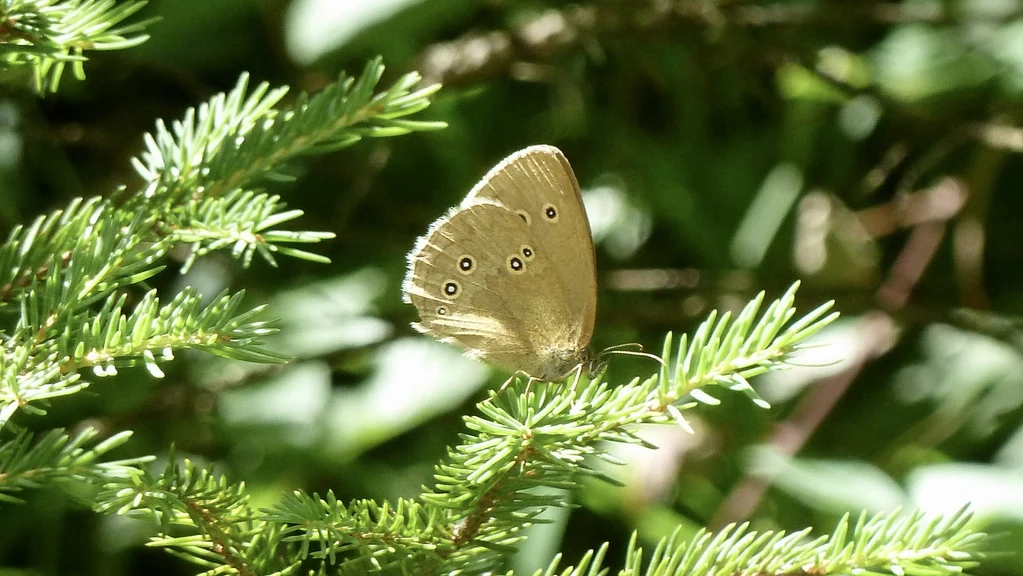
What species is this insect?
Aphantopus hyperantus
